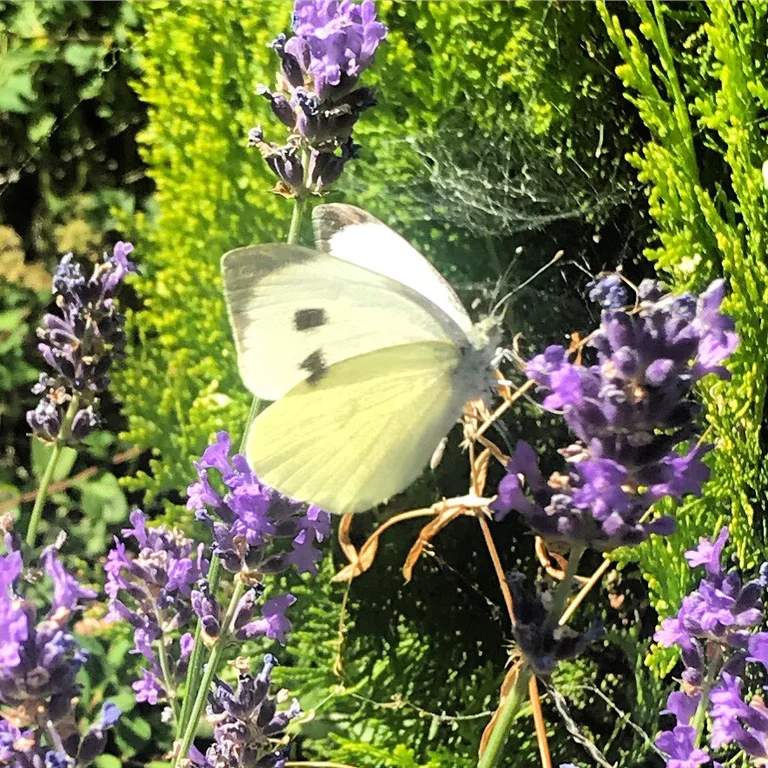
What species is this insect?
Pieris brassicae
